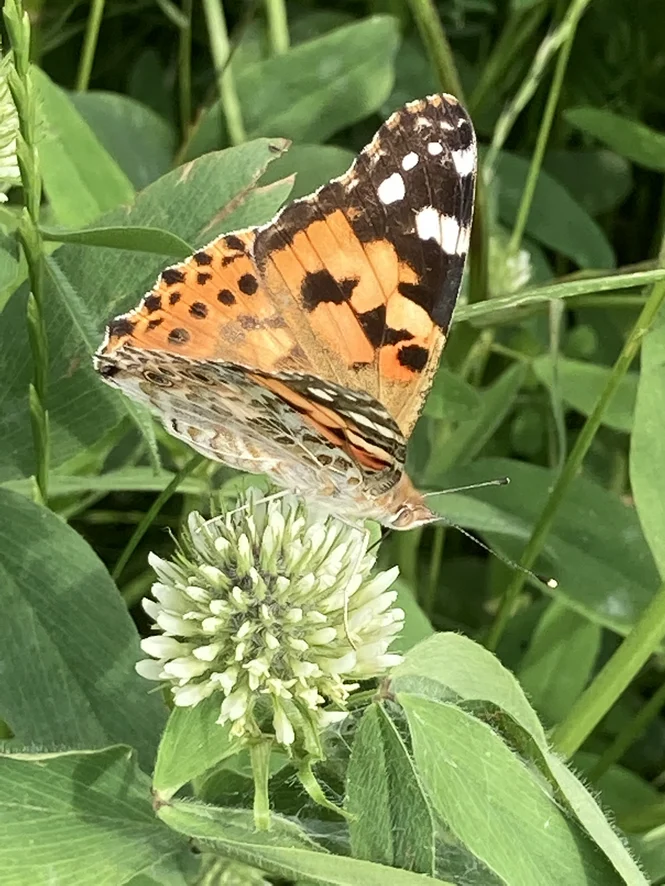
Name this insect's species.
Vanessa cardui
